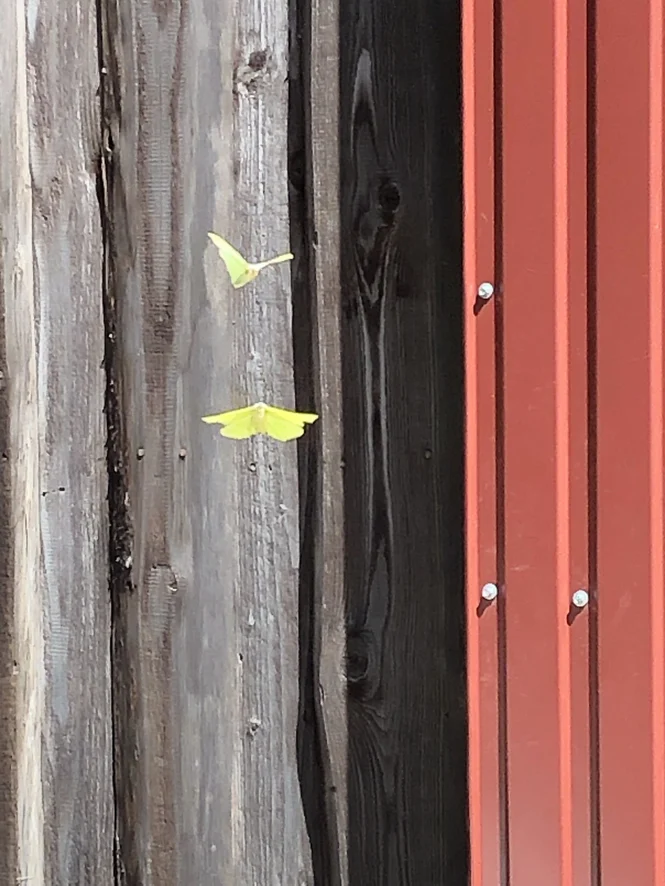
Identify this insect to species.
Gonepteryx rhamni
